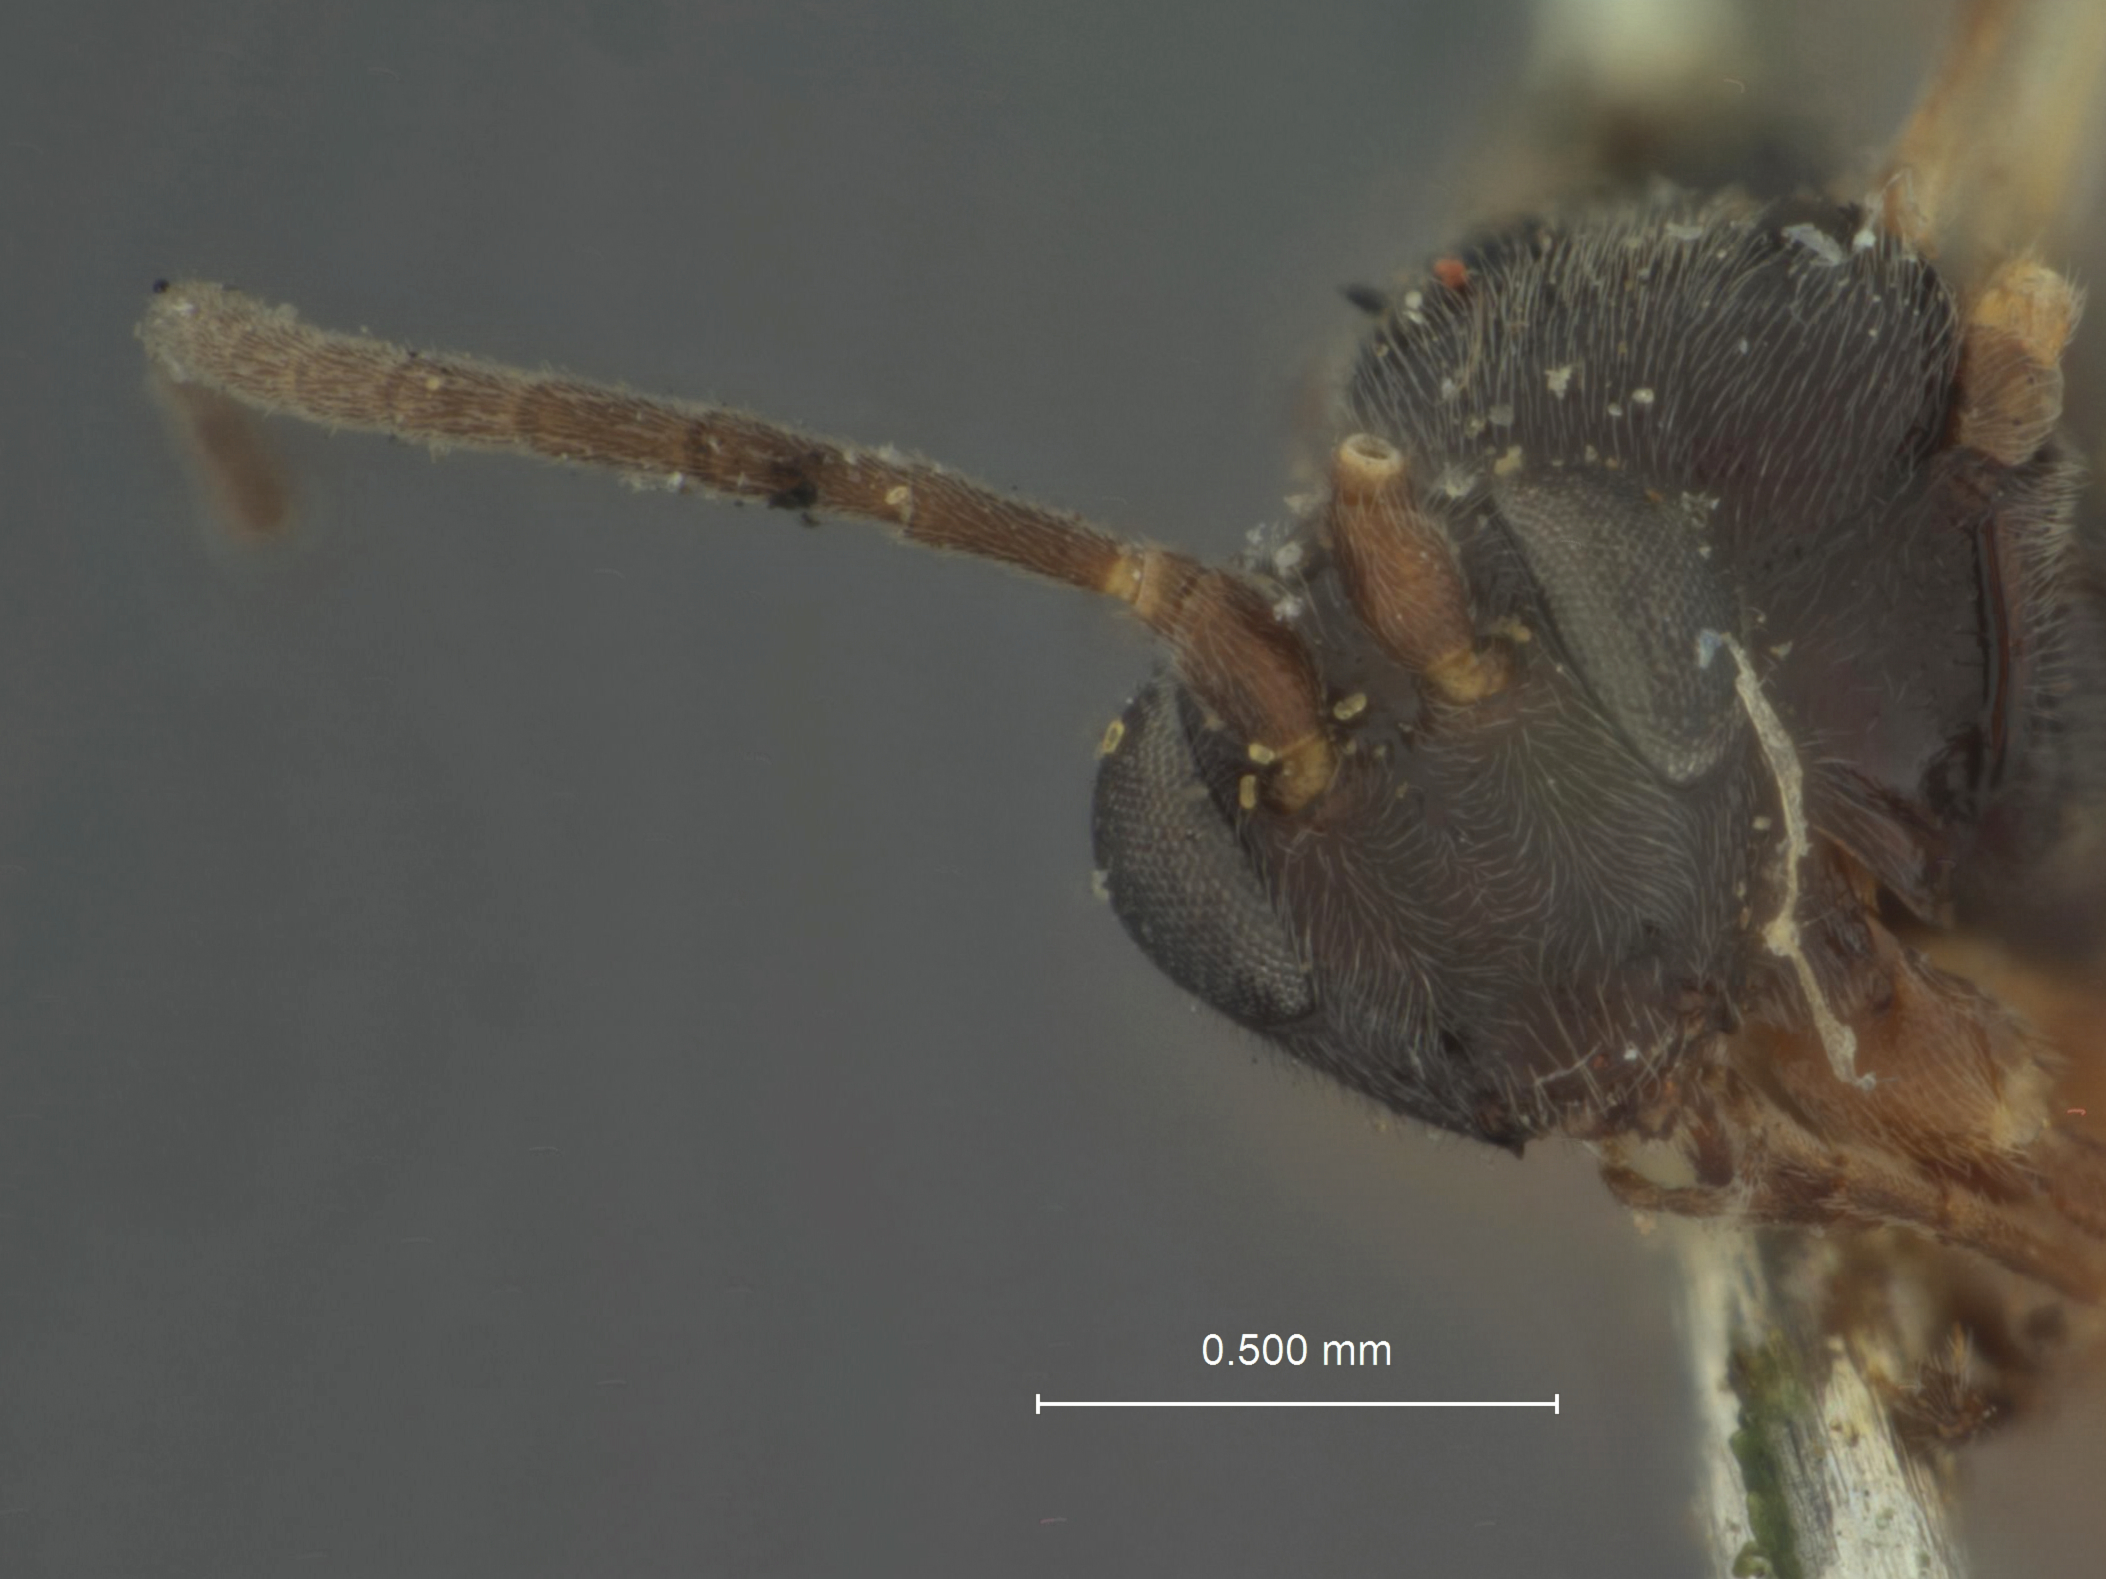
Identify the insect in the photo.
Aclastus rufipes
